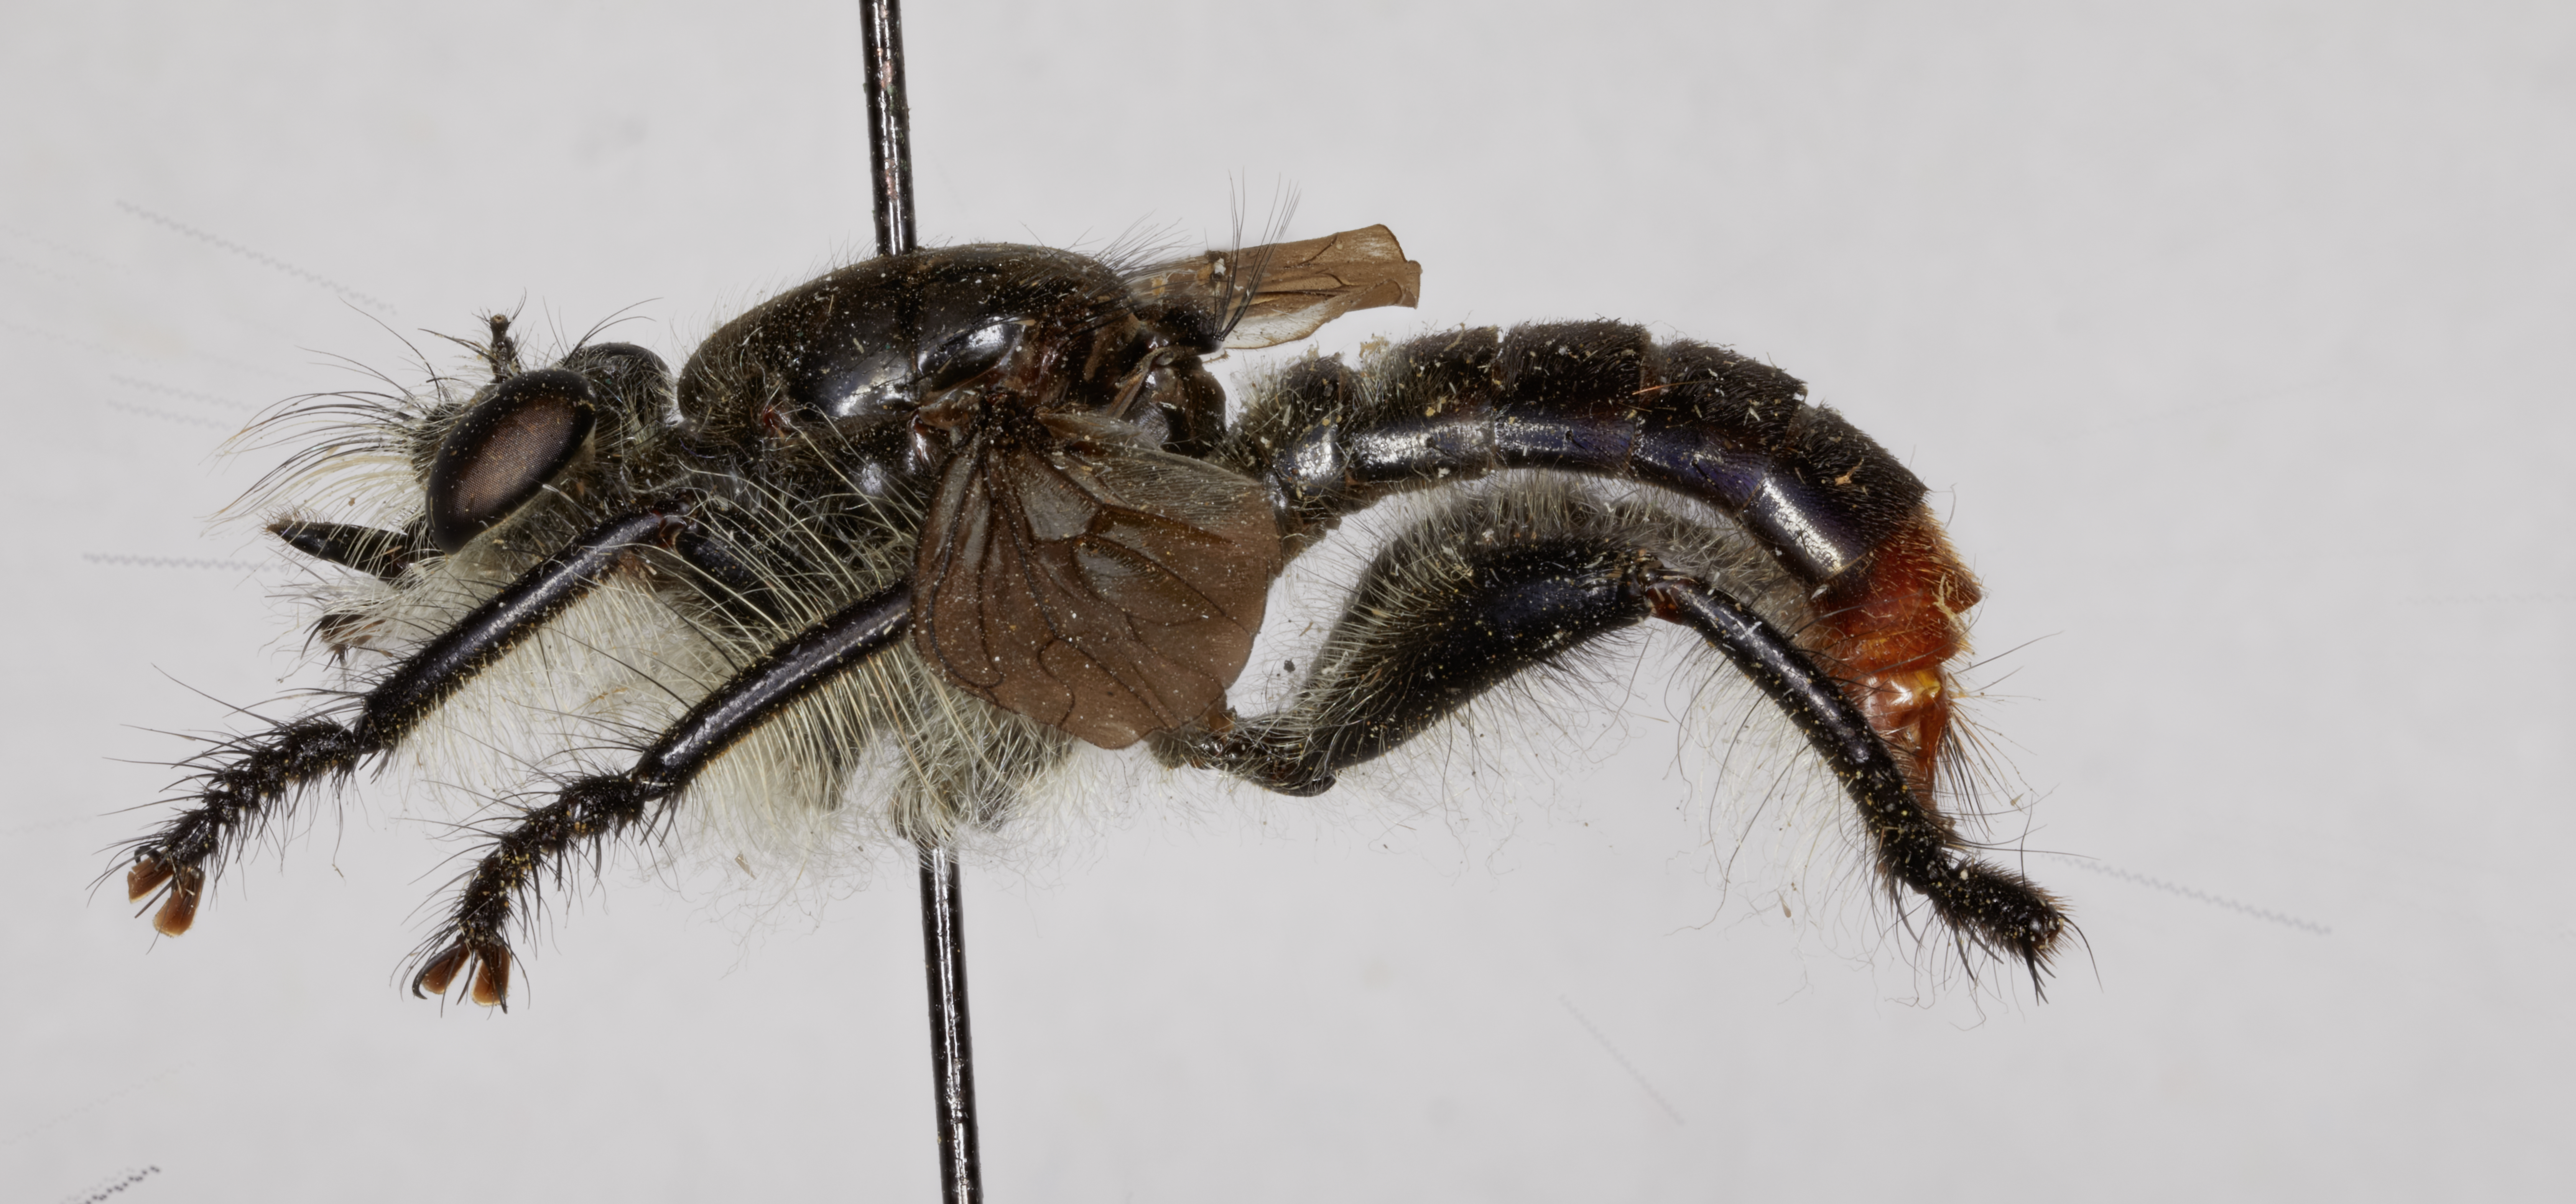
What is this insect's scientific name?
Nusa cruenta
